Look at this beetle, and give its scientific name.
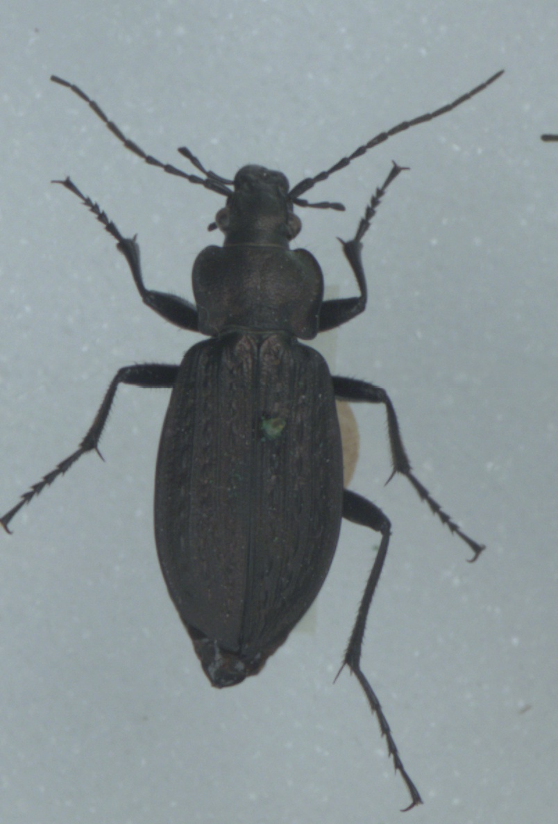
Carabus granulatus
